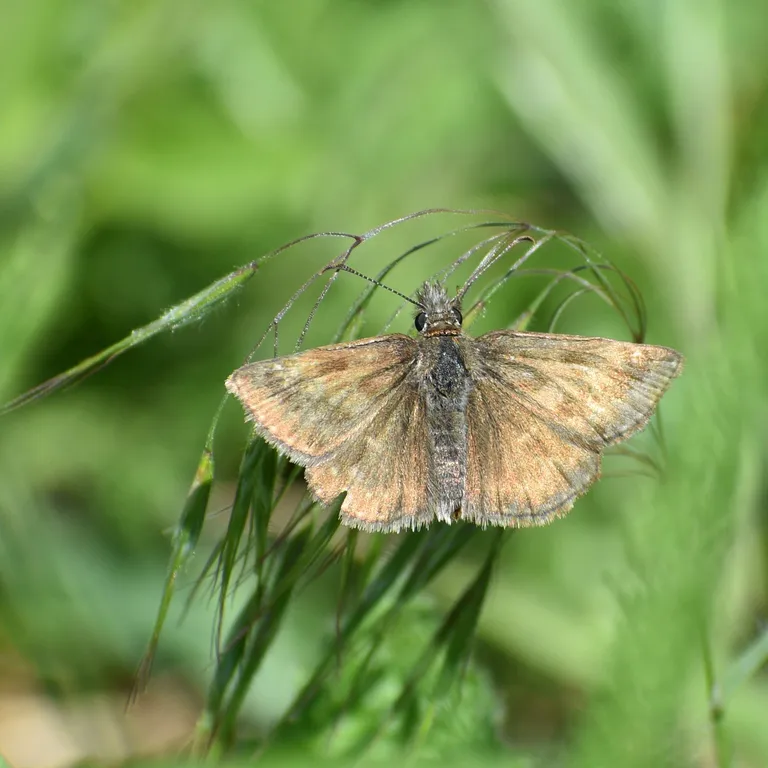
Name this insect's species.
Erynnis tages
